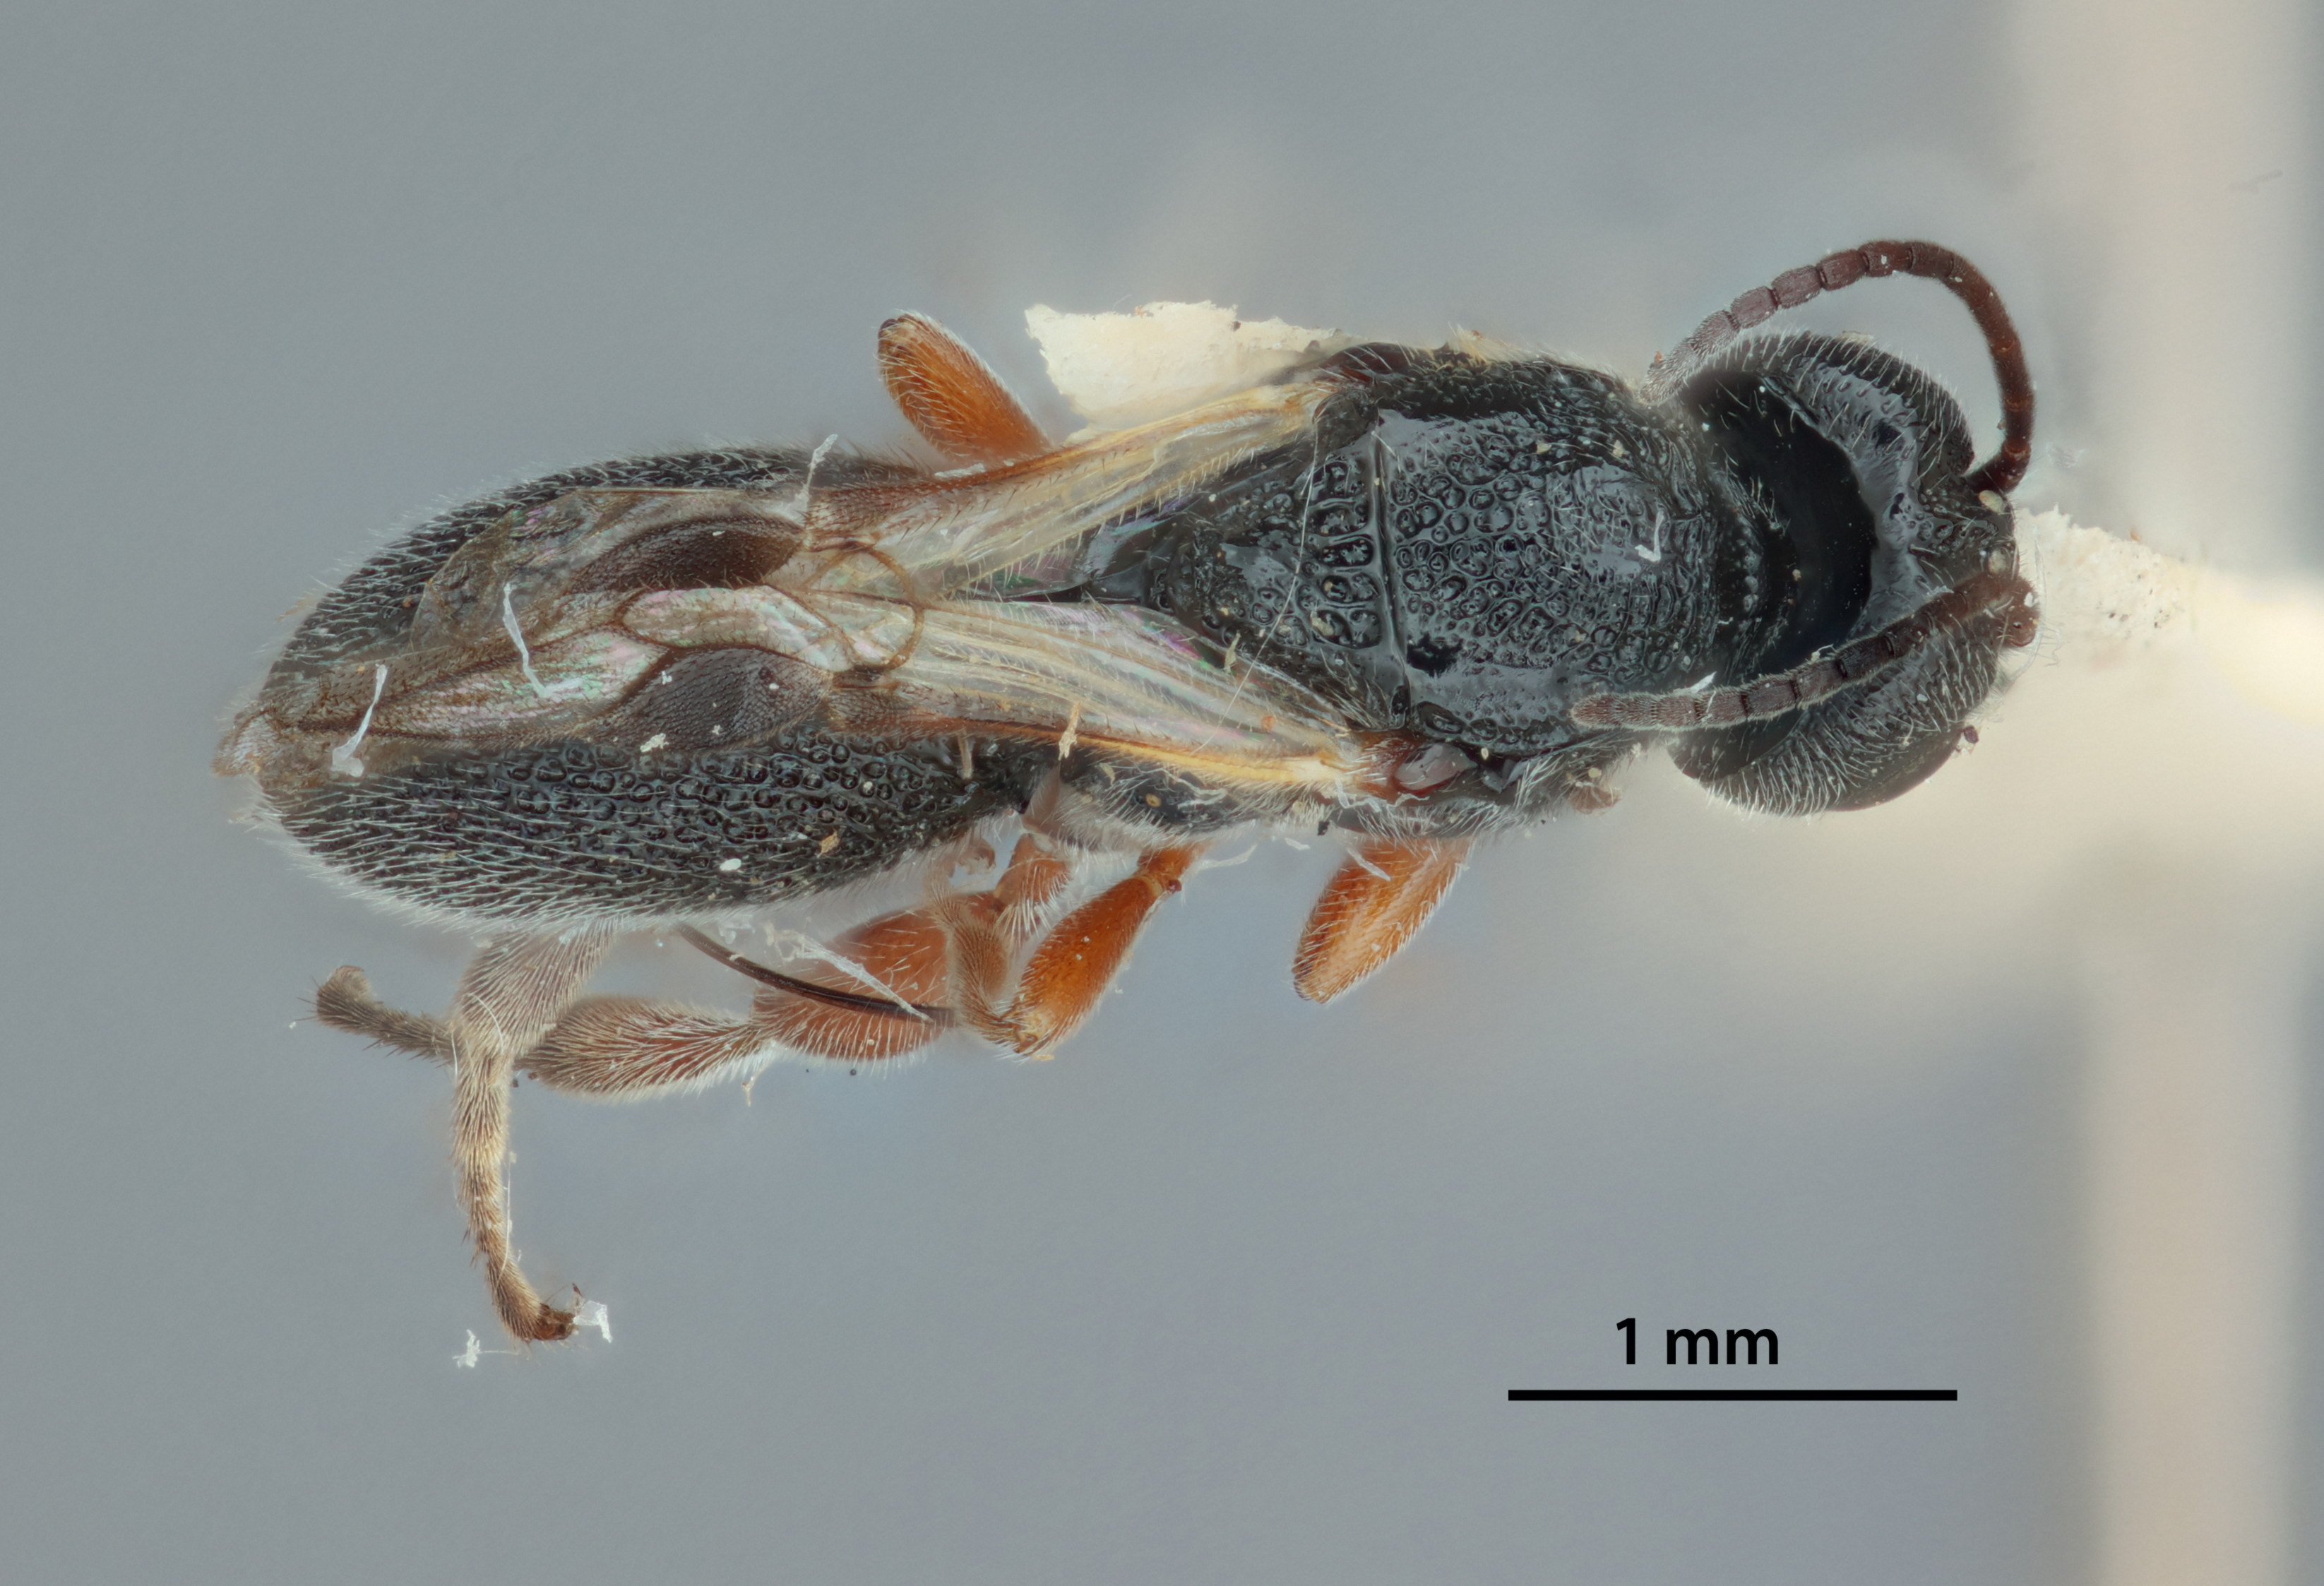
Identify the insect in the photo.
Urosigalphus duranguensis
